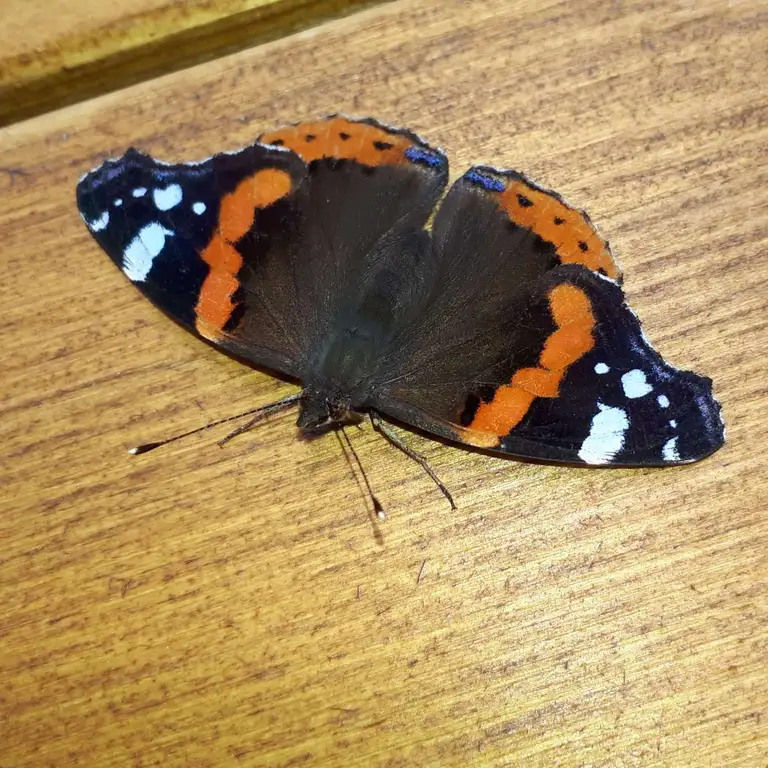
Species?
Vanessa atalanta
